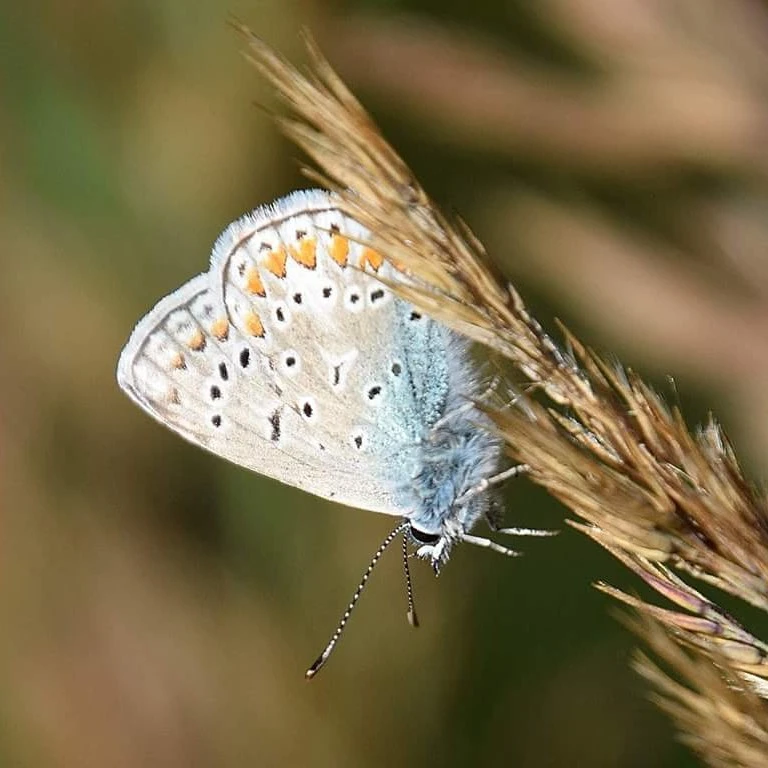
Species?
Polyommatus icarus
